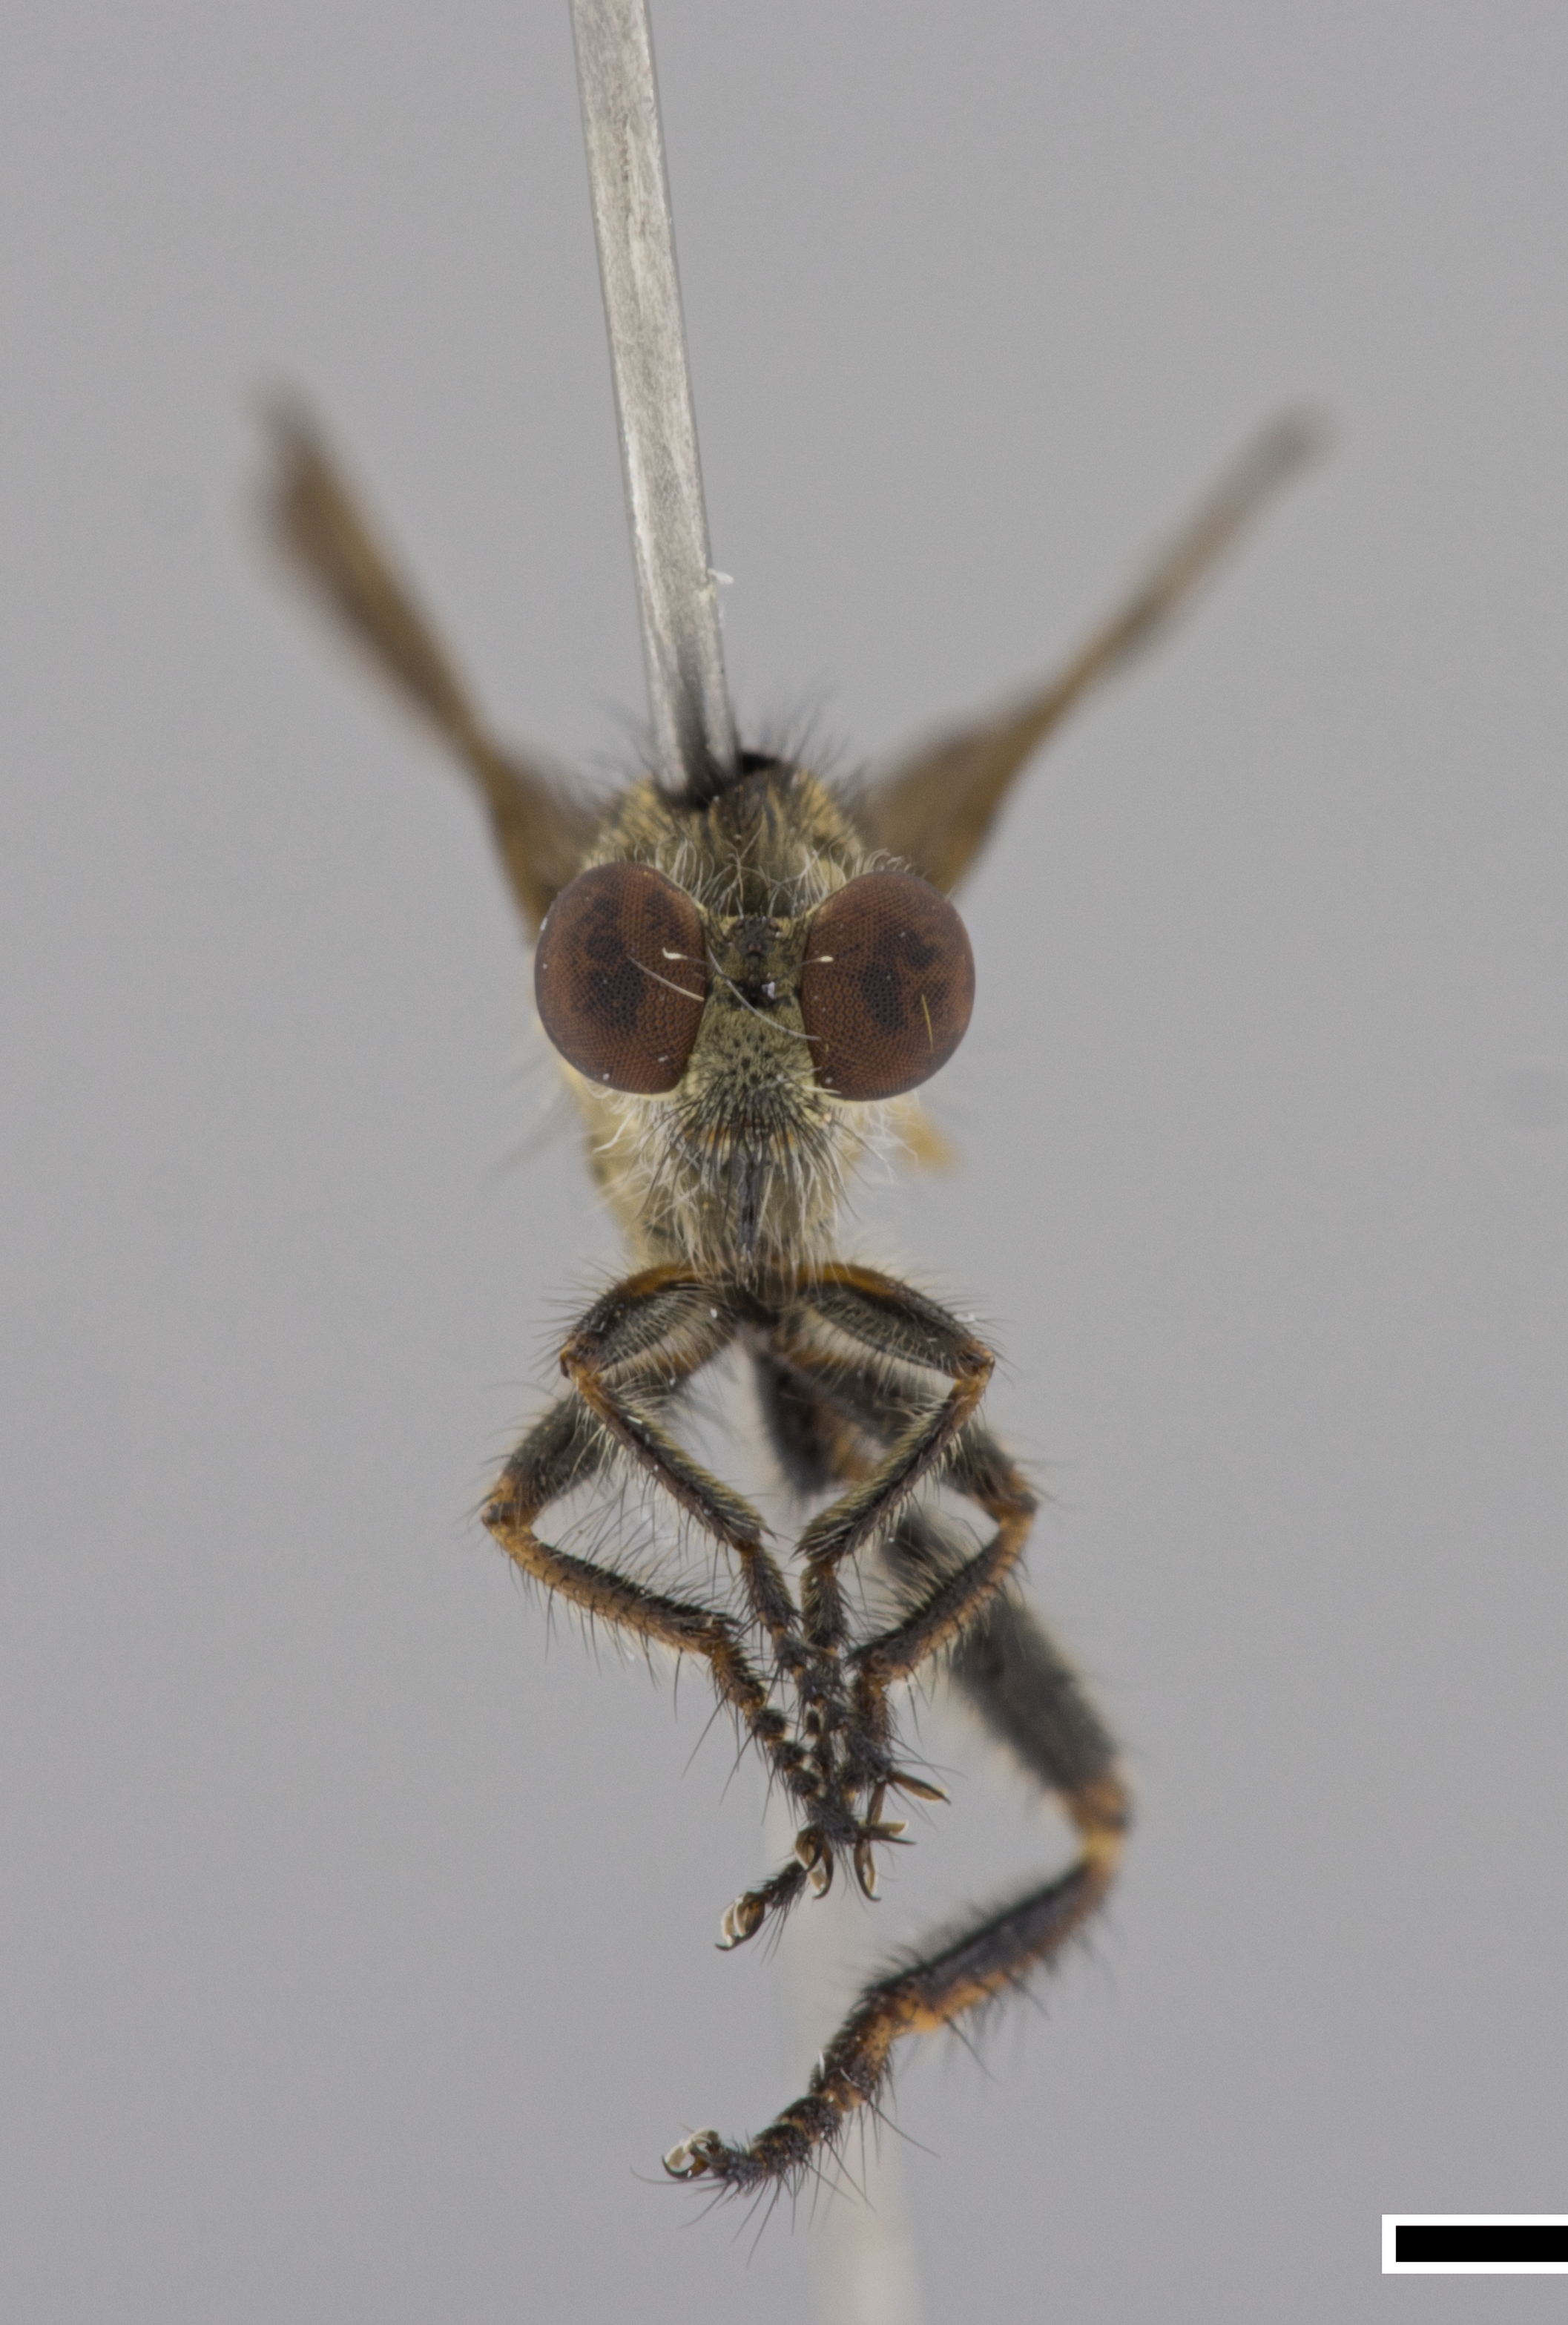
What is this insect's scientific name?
Damalis annulata
